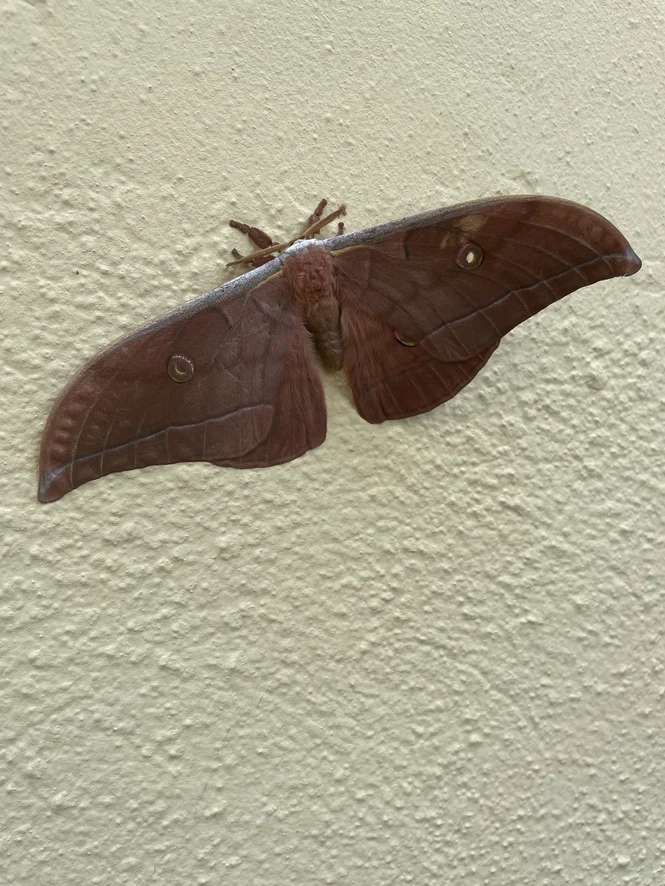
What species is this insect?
Antheraea yamamai
